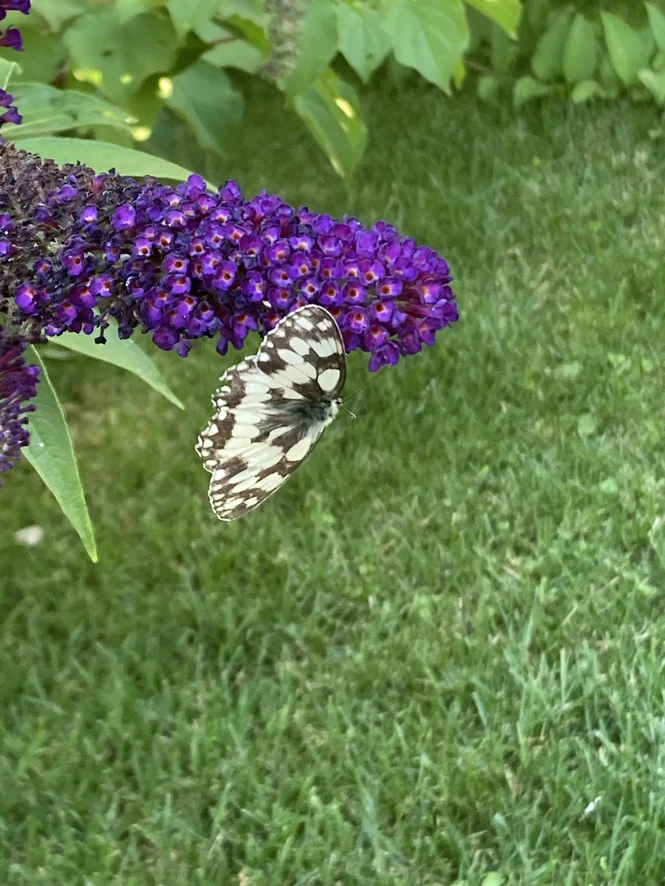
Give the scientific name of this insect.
Melanargia galathea
